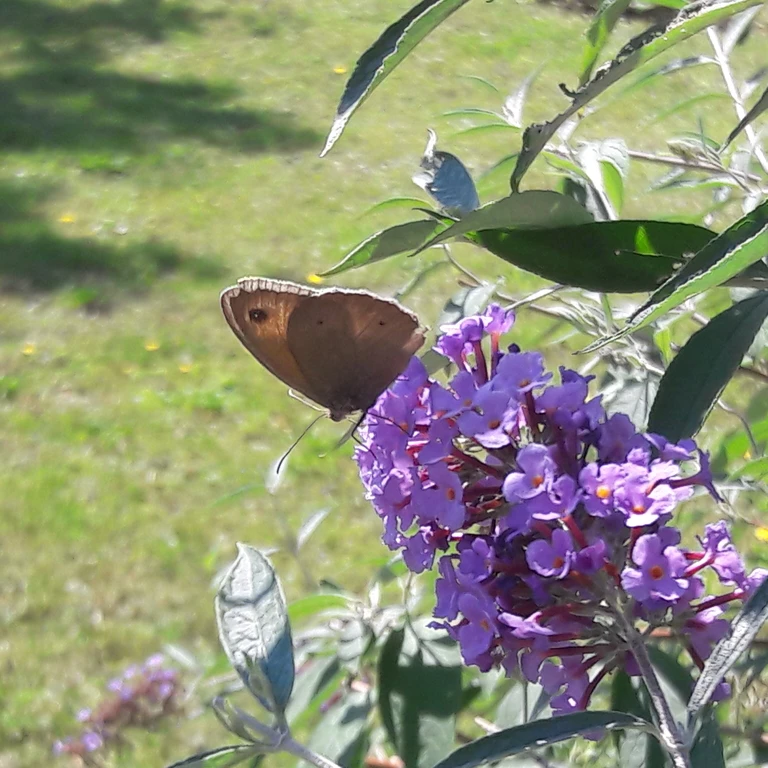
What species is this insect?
Maniola jurtina
